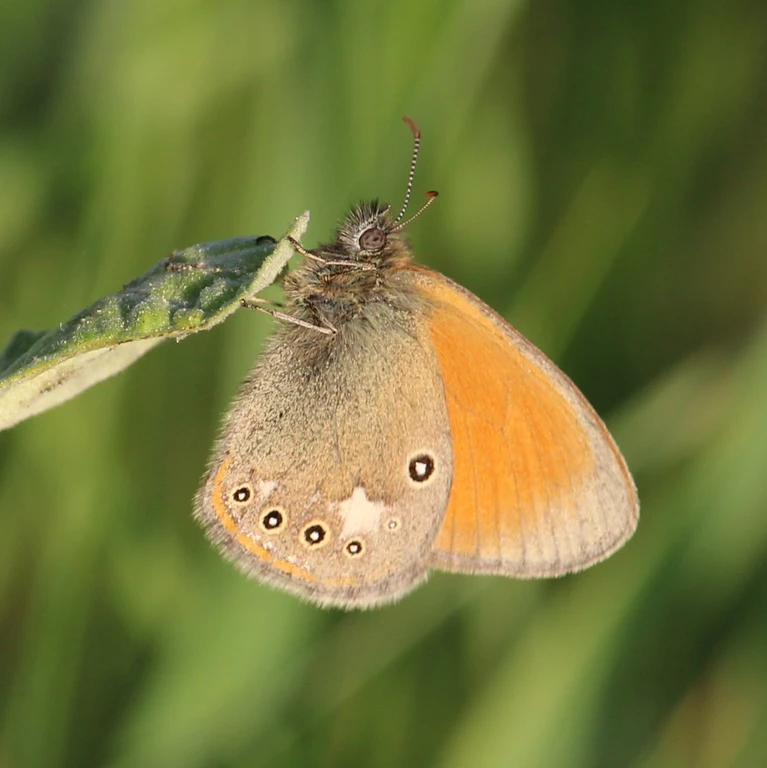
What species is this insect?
Coenonympha glycerion (also Coenonympha iphis)
